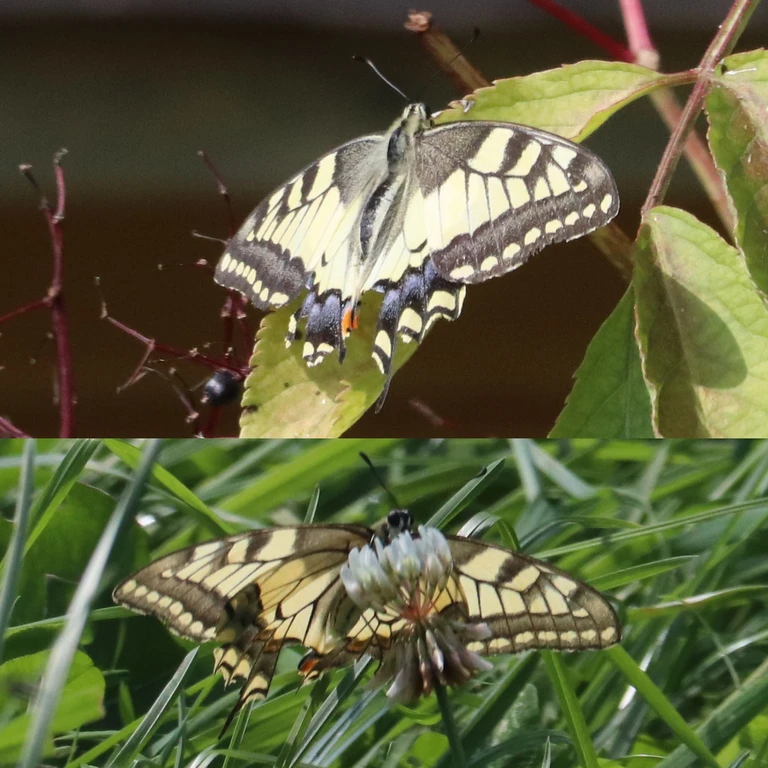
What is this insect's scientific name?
Papilio machaon
